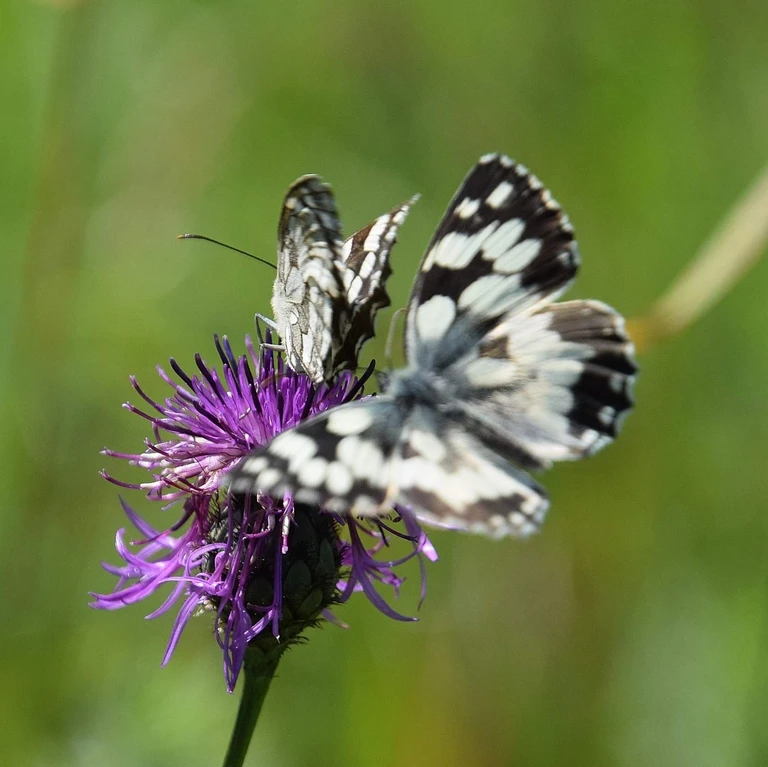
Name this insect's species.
Melanargia galathea
